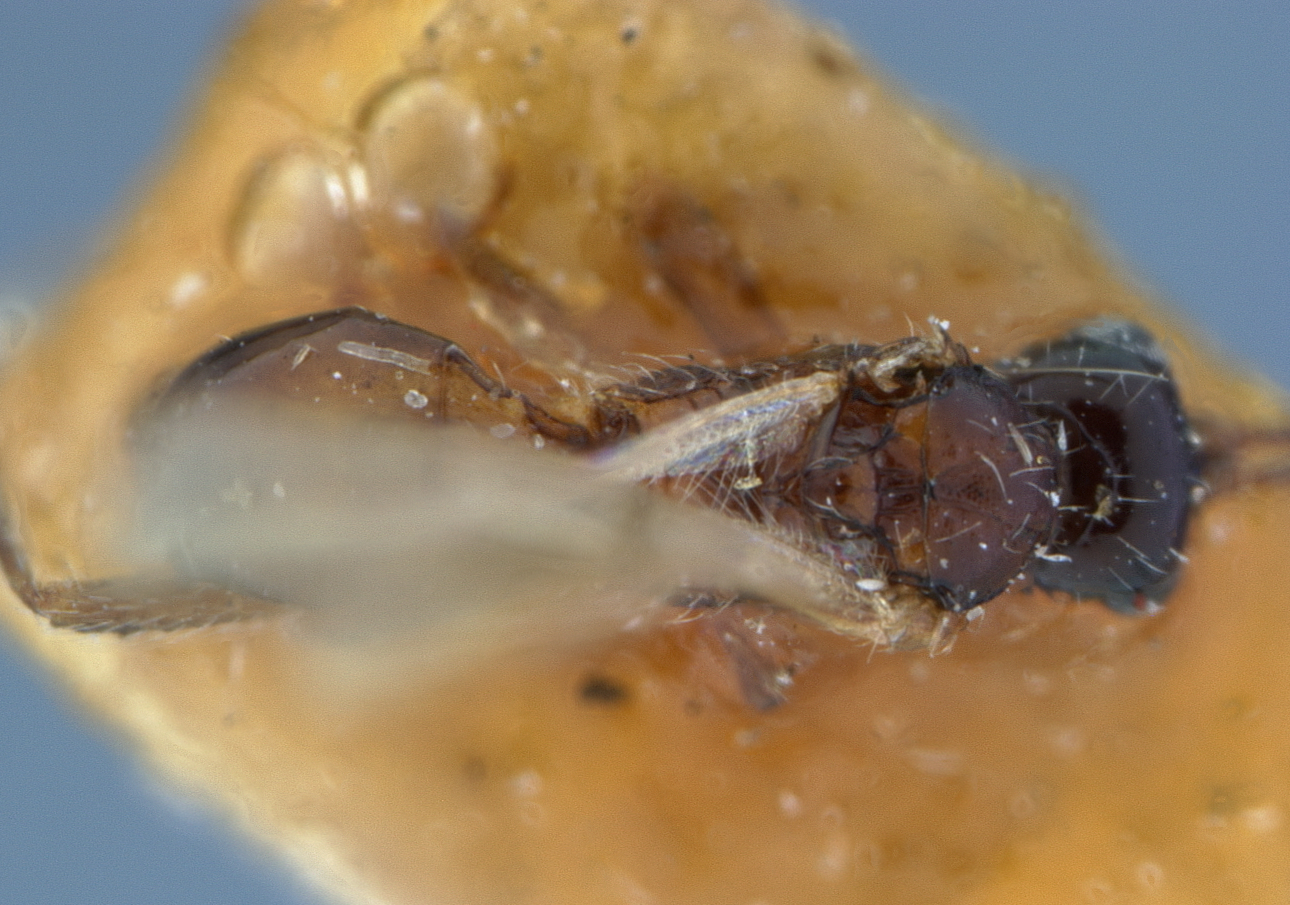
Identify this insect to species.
Araphis minuta
